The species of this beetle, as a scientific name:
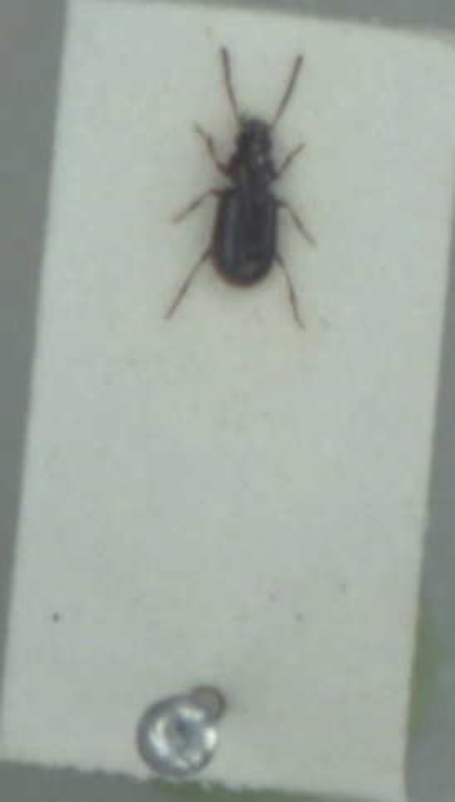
Acupalpus exiguus
